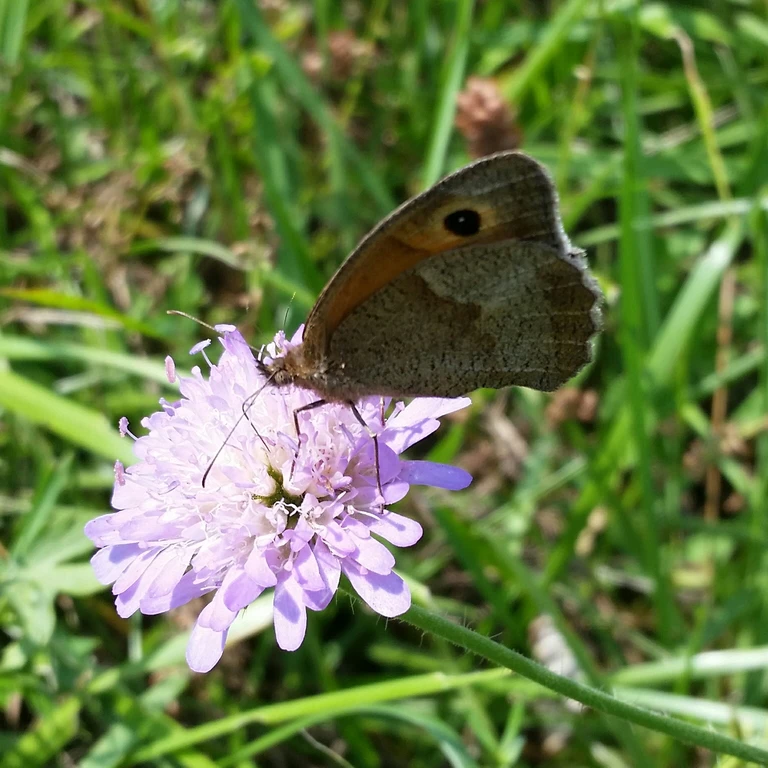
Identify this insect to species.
Maniola jurtina
